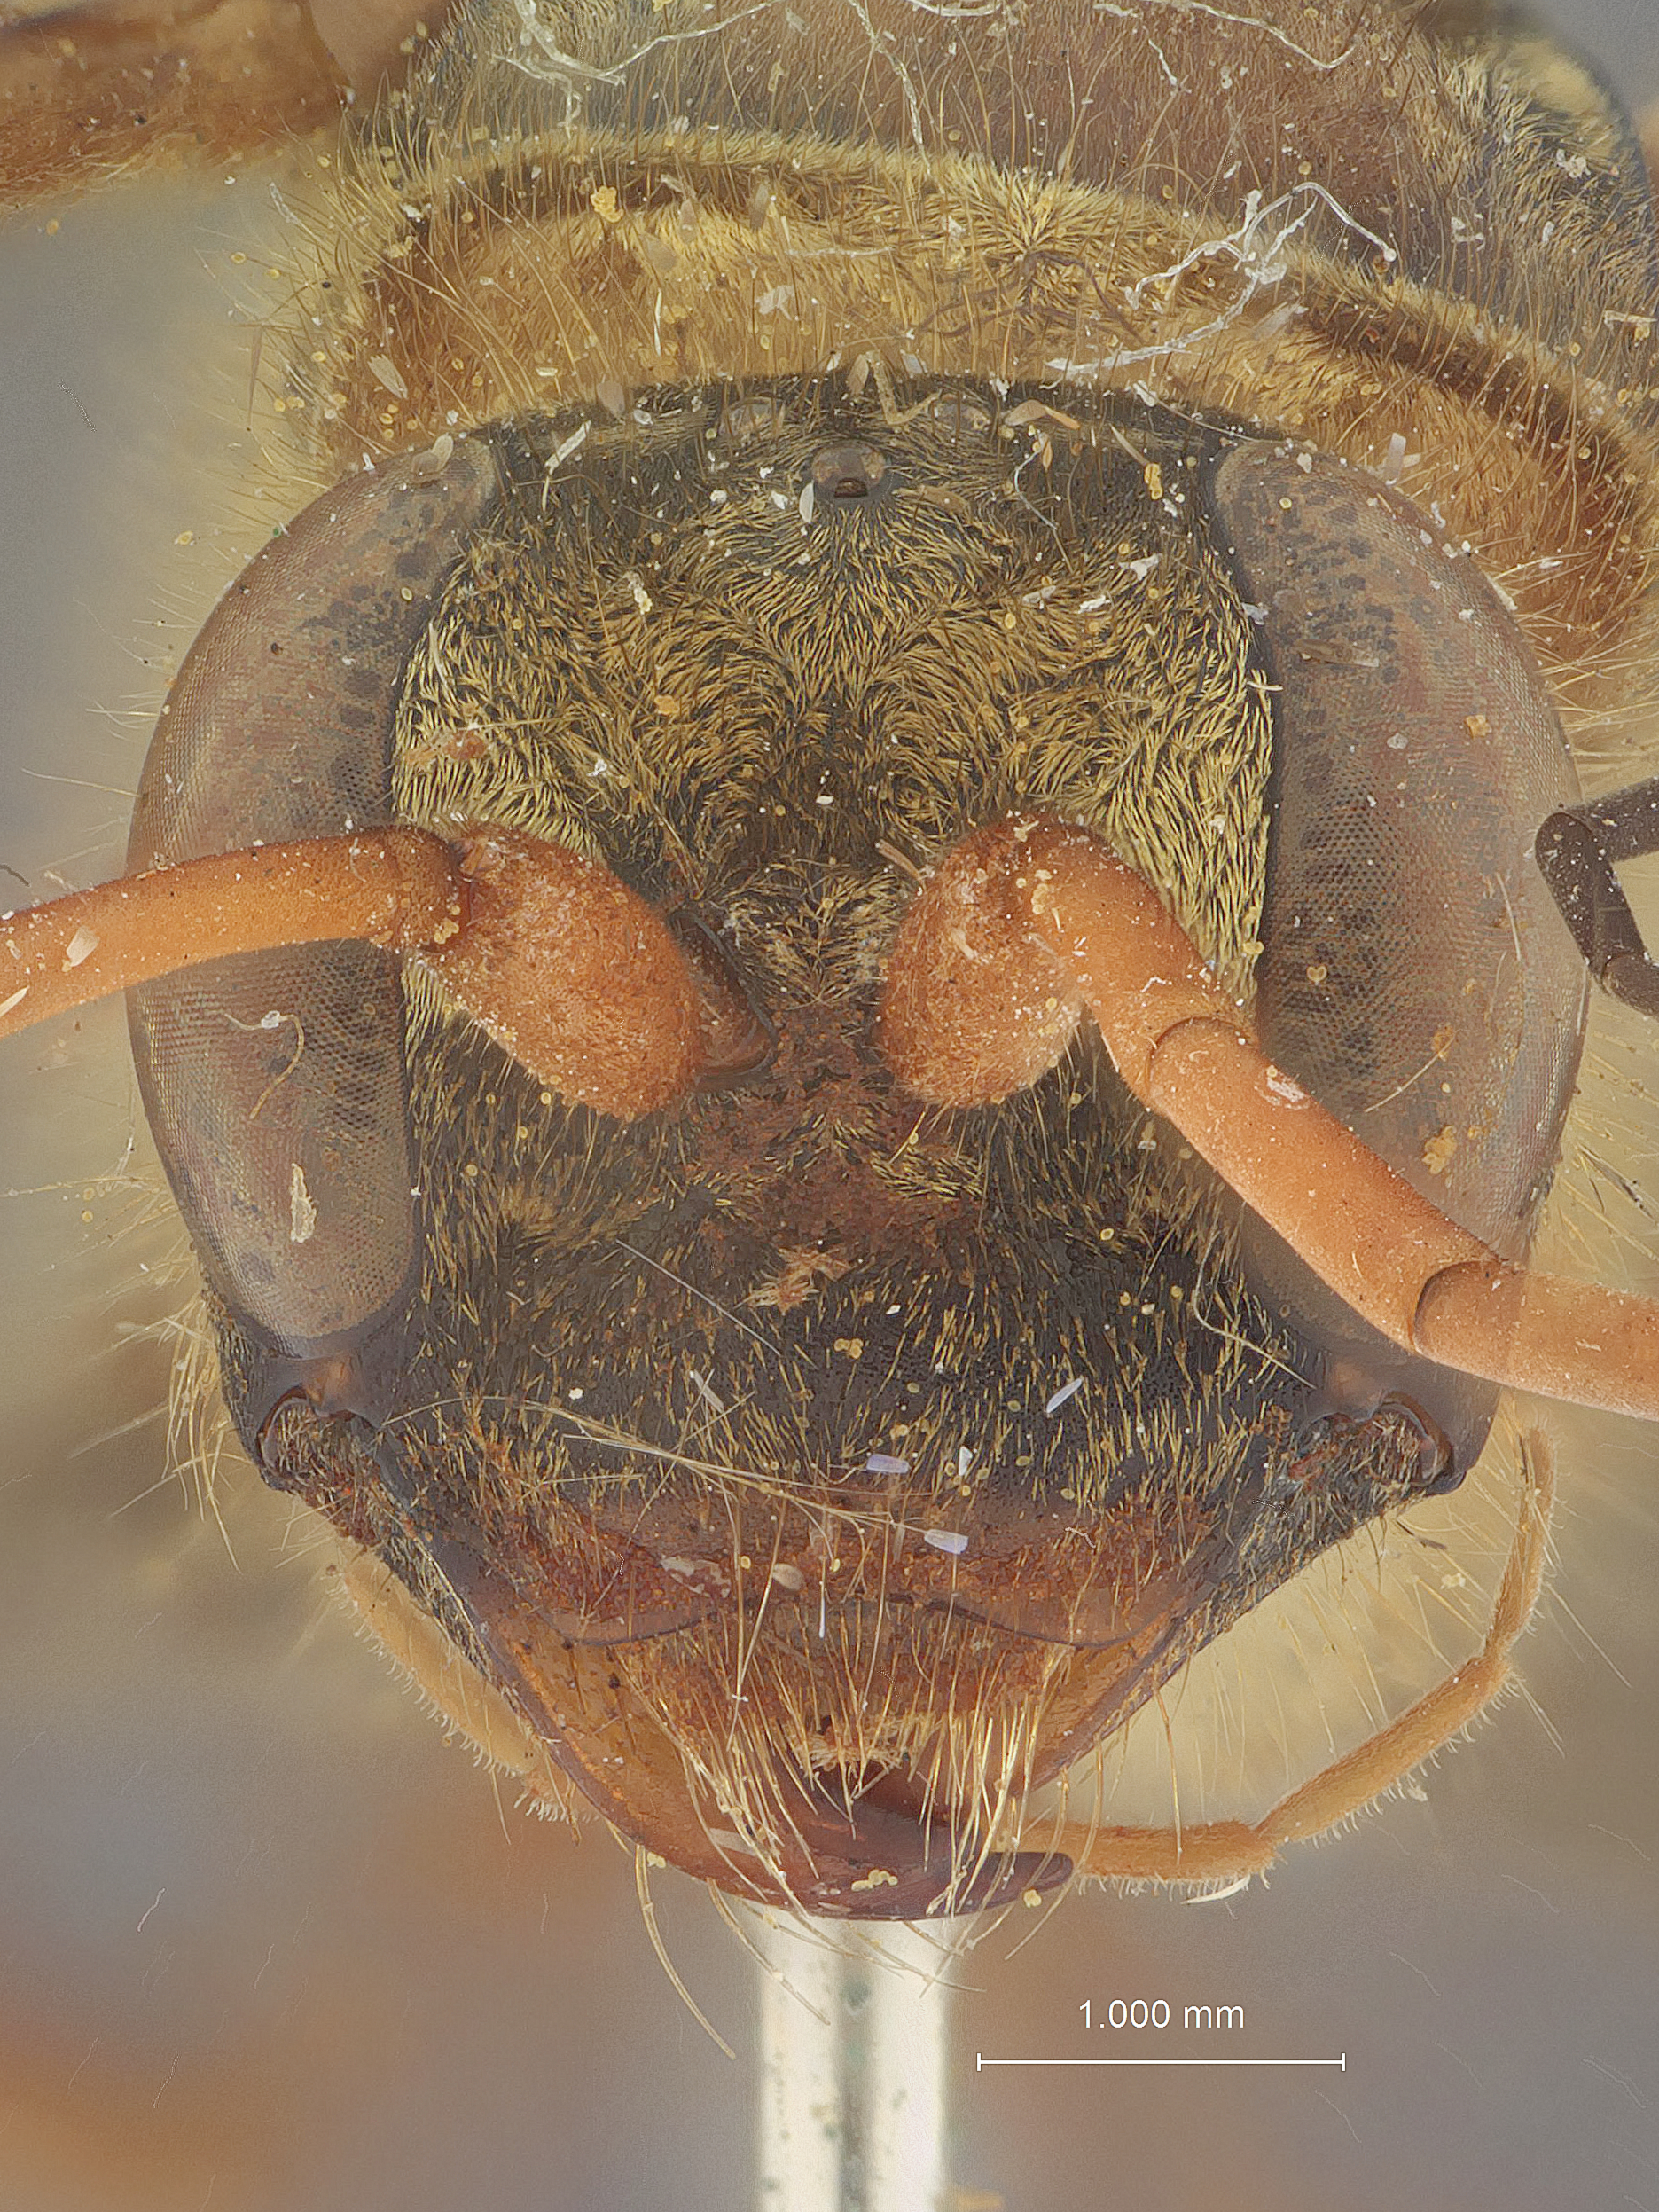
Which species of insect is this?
Priocnessus aureus
